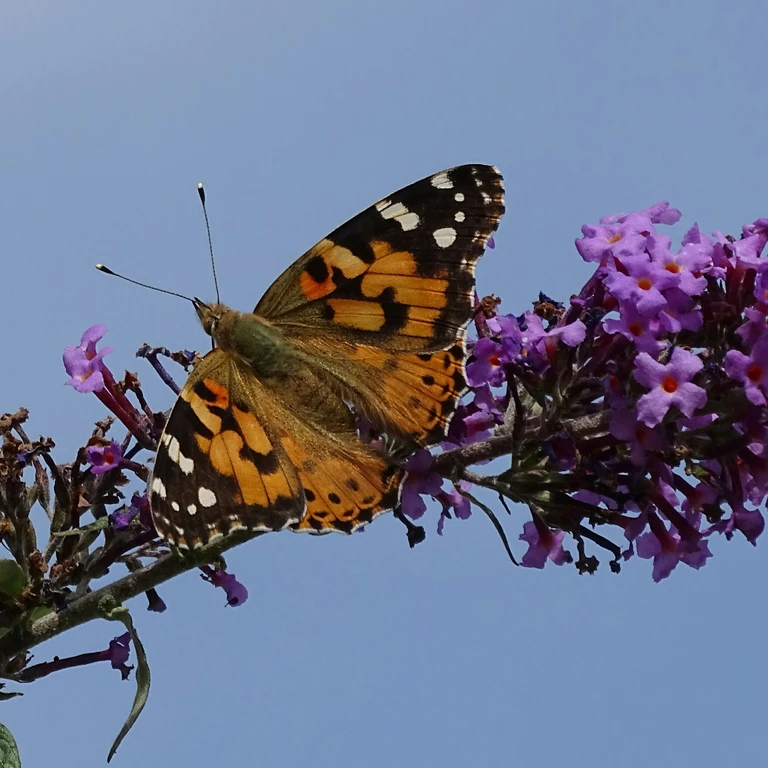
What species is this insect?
Vanessa cardui
